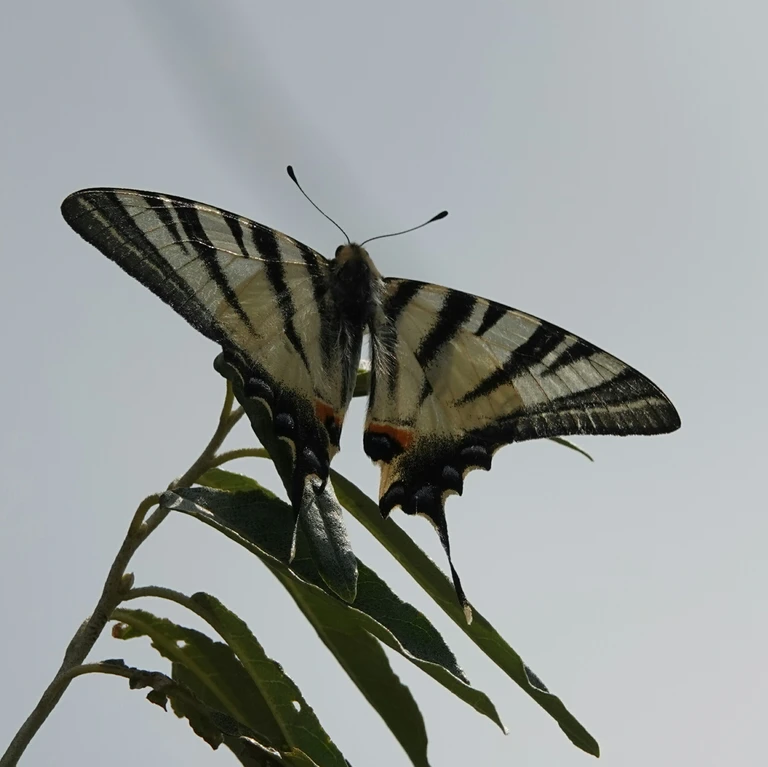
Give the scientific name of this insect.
Iphiclides podalirius
